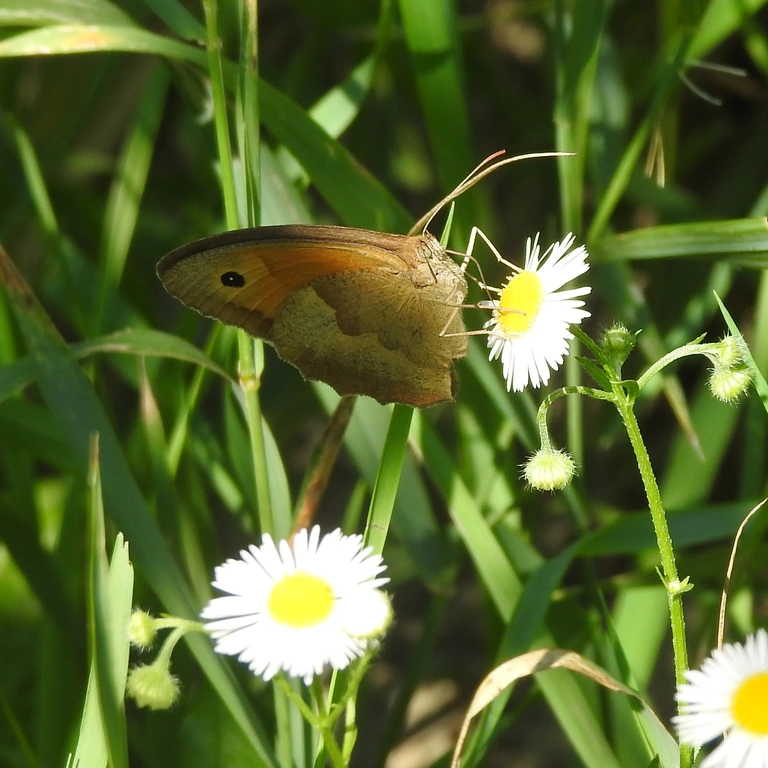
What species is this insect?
Maniola jurtina
